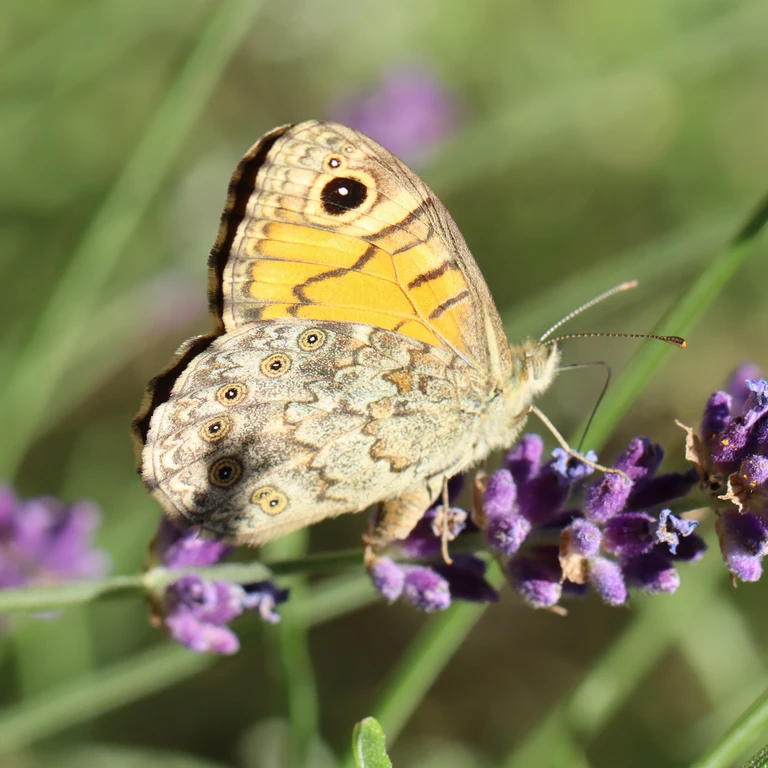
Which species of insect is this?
Lasiommata megera (also Pararge megera)
